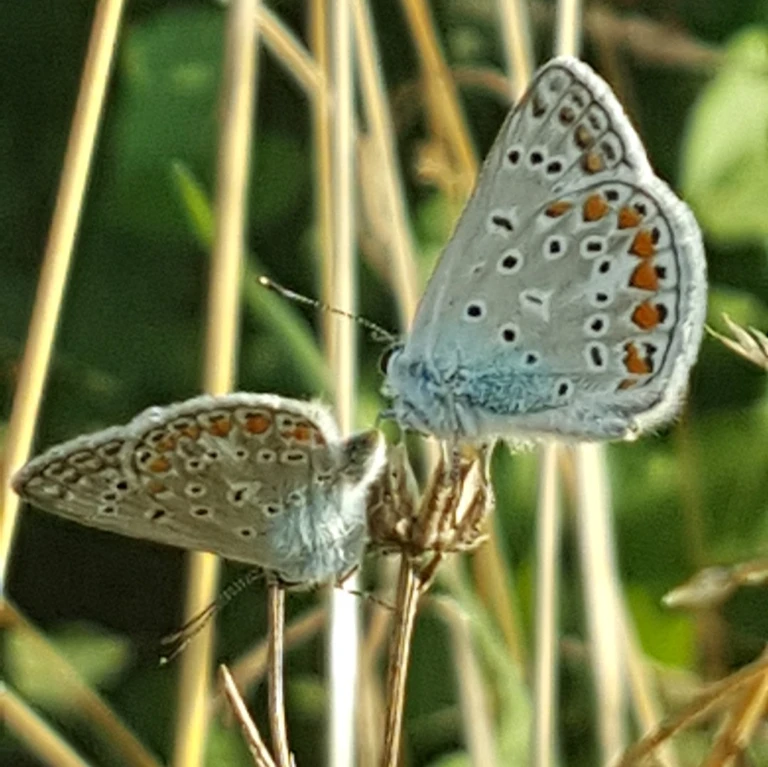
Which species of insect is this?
Polyommatus icarus
